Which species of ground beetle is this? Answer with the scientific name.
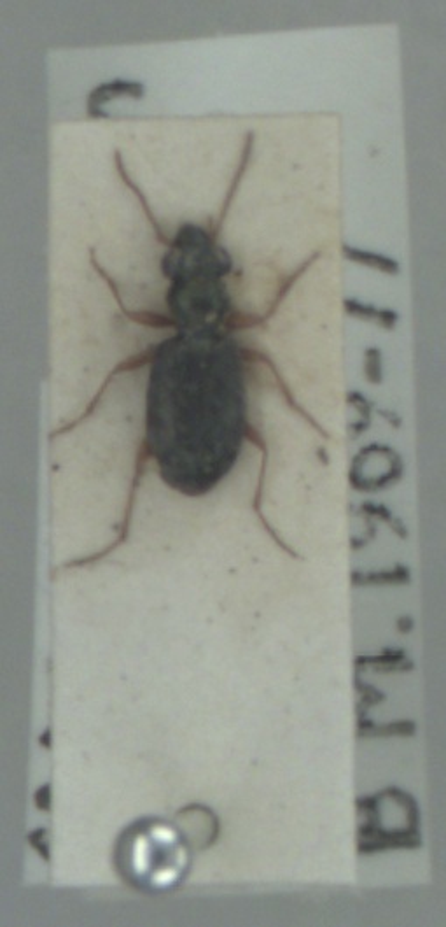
Asaphidion curtum
